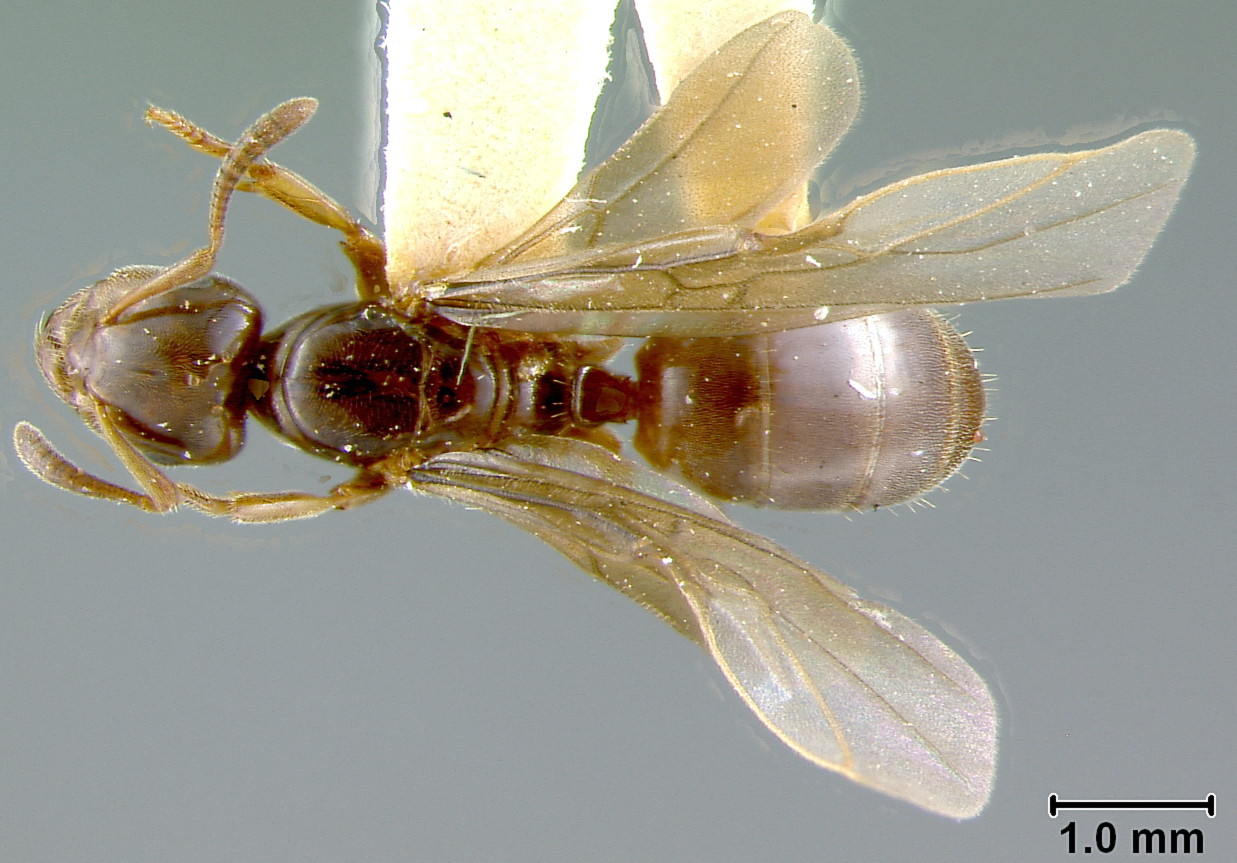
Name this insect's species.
Lasius clavigeroides
